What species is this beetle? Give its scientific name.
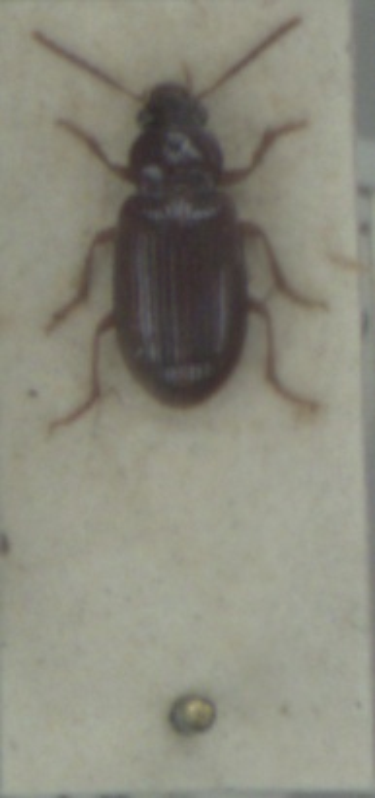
Bradycellus verbasci
